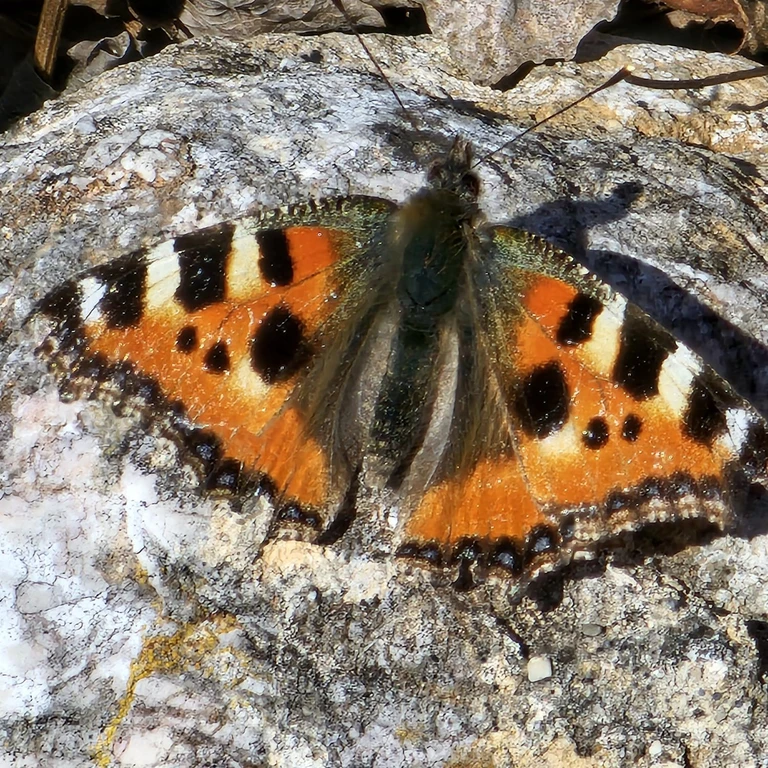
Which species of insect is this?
Aglais urticae
